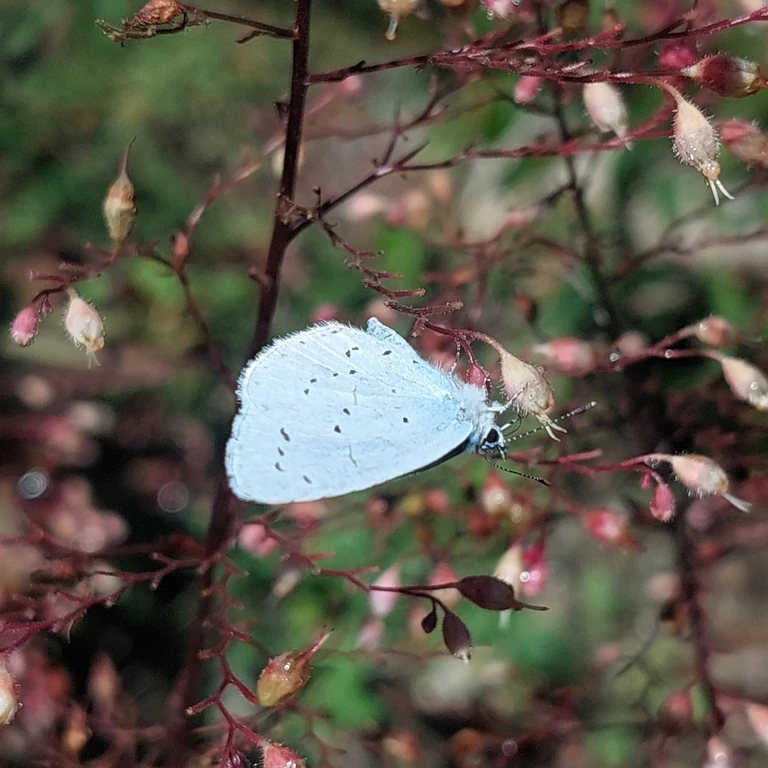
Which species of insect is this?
Celastrina argiolus
